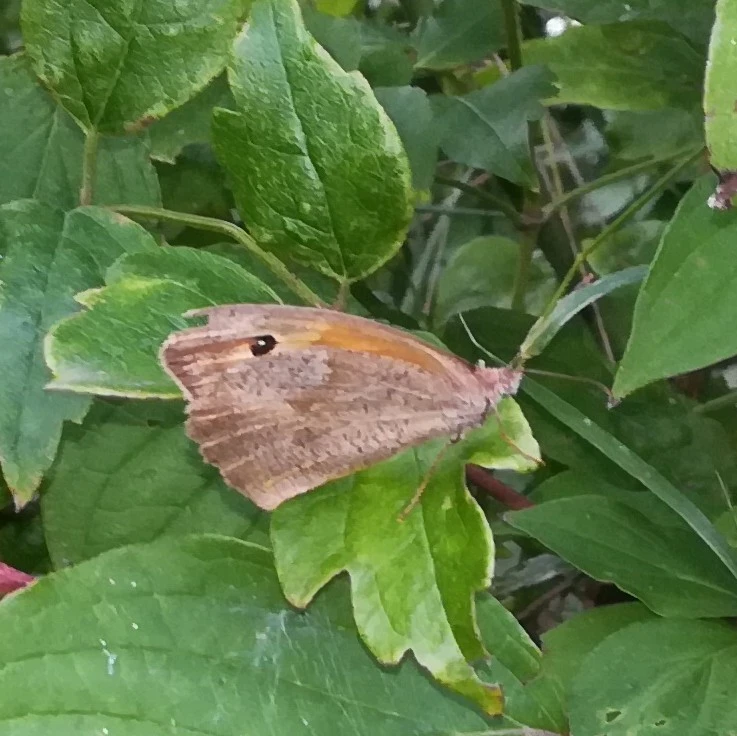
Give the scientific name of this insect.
Maniola jurtina
